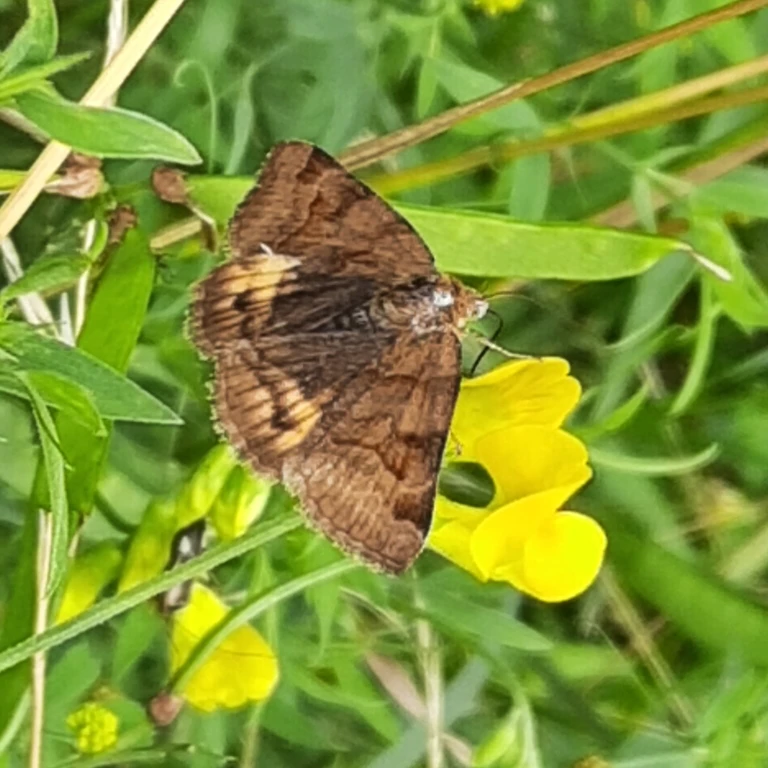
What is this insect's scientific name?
Euclidia glyphica
